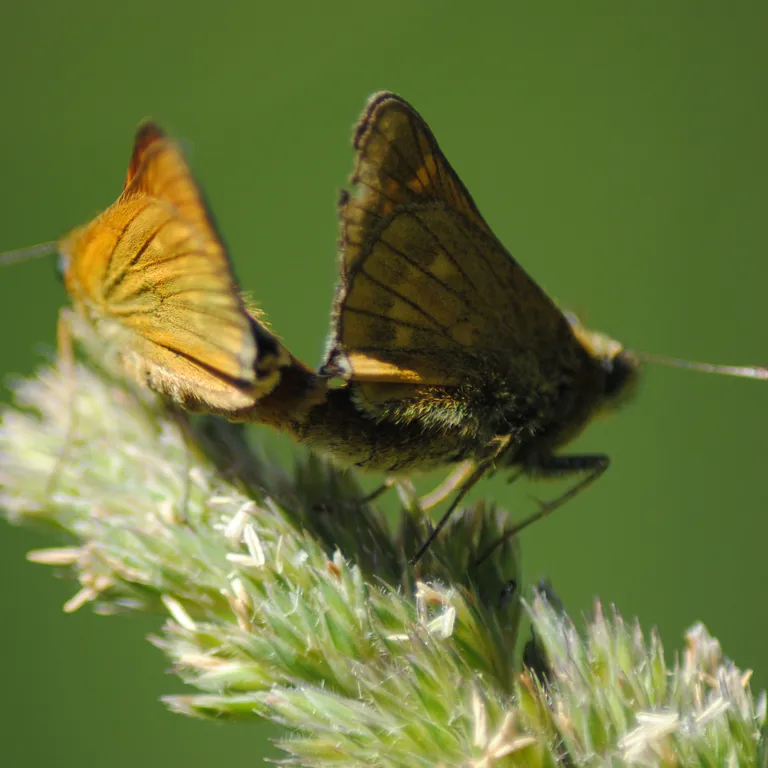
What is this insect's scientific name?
Ochlodes sylvanus (also Ochlodes venata)
